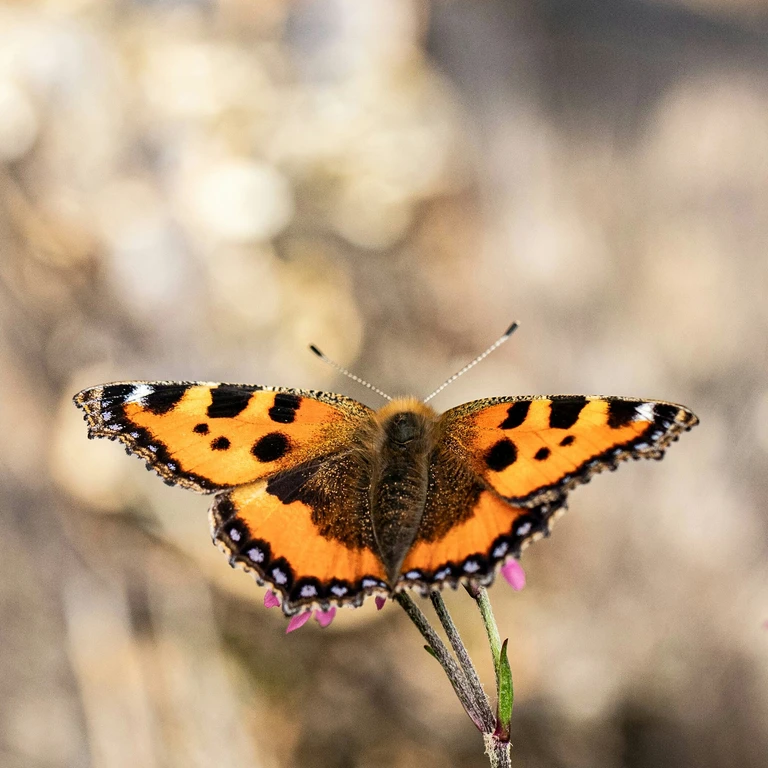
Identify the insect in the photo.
Aglais urticae
